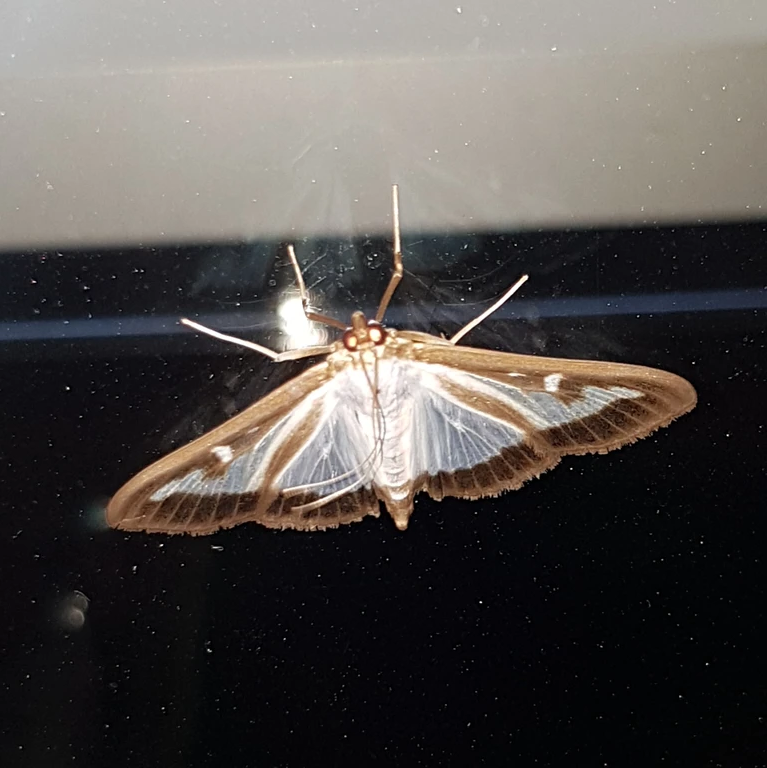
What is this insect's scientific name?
Cydalima perspectalis
